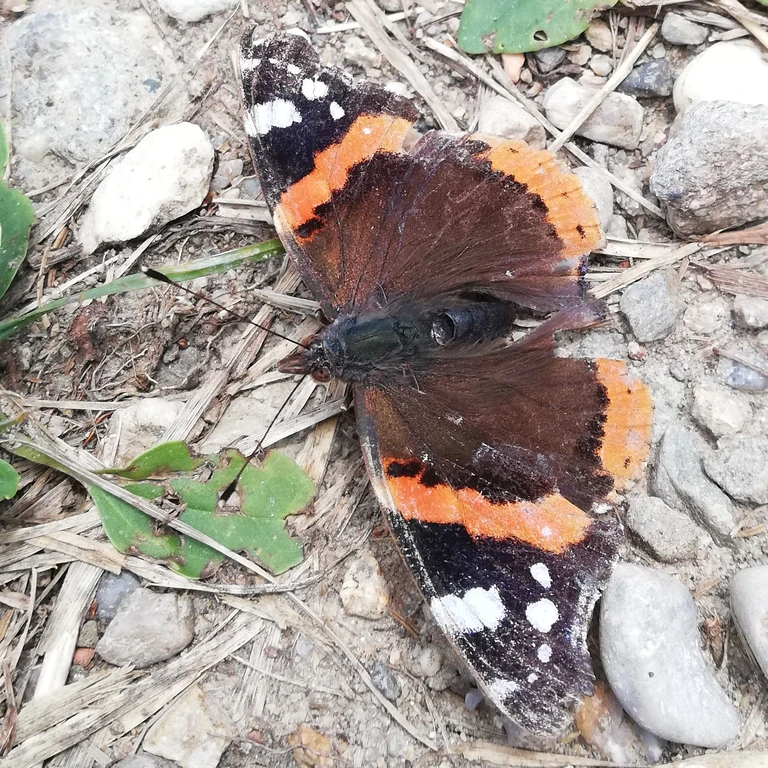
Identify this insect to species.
Vanessa atalanta
